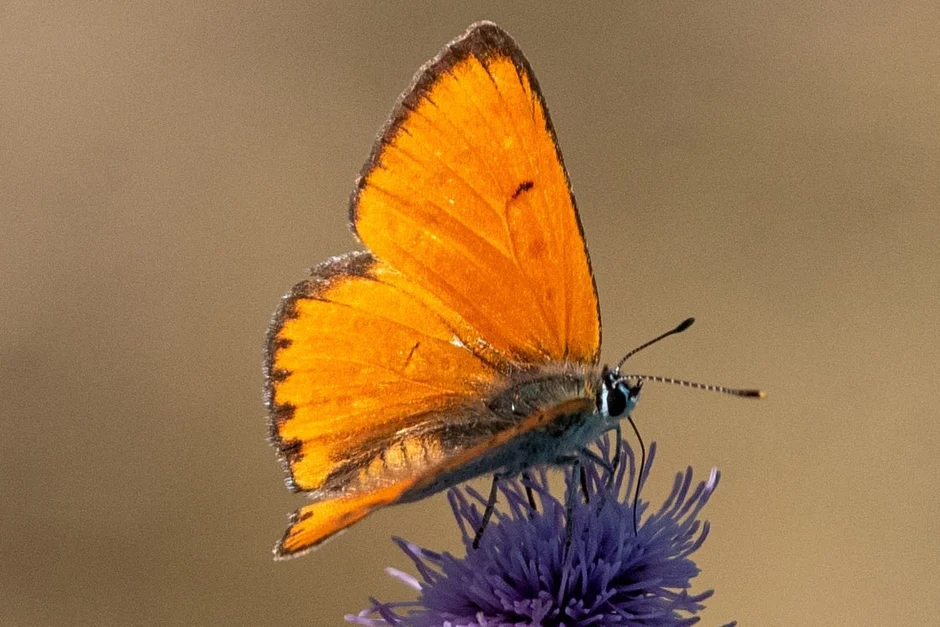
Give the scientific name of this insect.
Lycaena dispar
